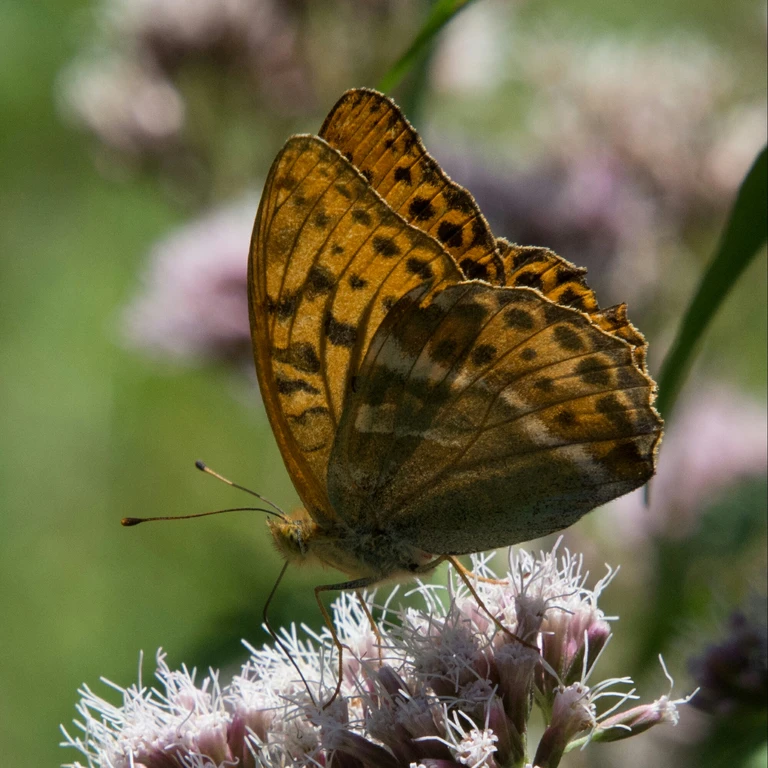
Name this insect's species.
Argynnis paphia
